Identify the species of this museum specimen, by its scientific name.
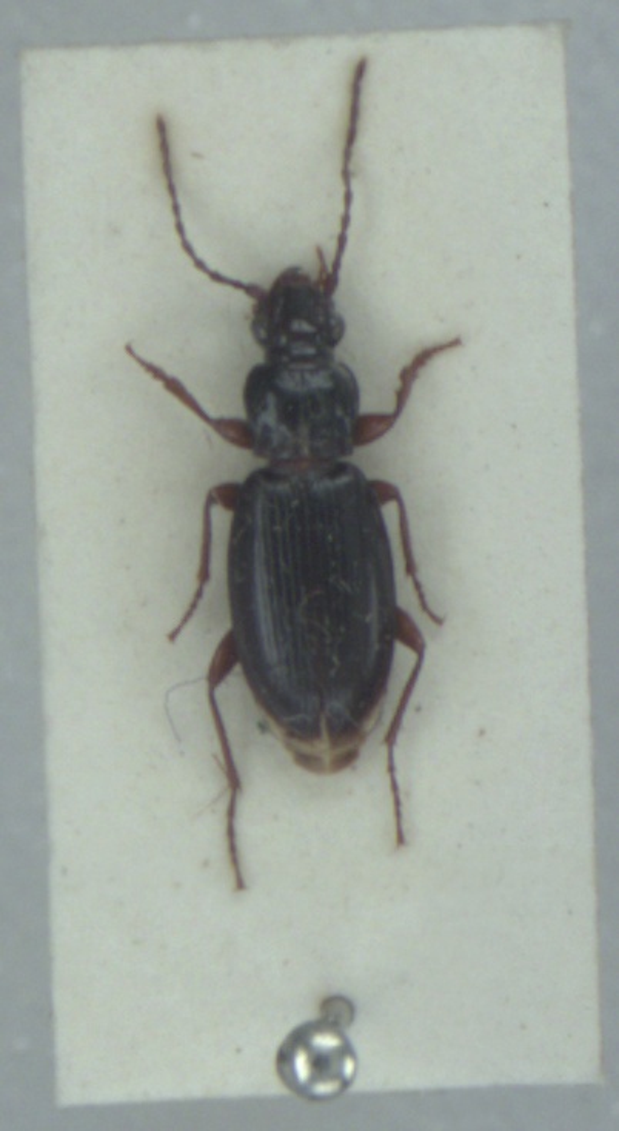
Patrobus atrorufus
